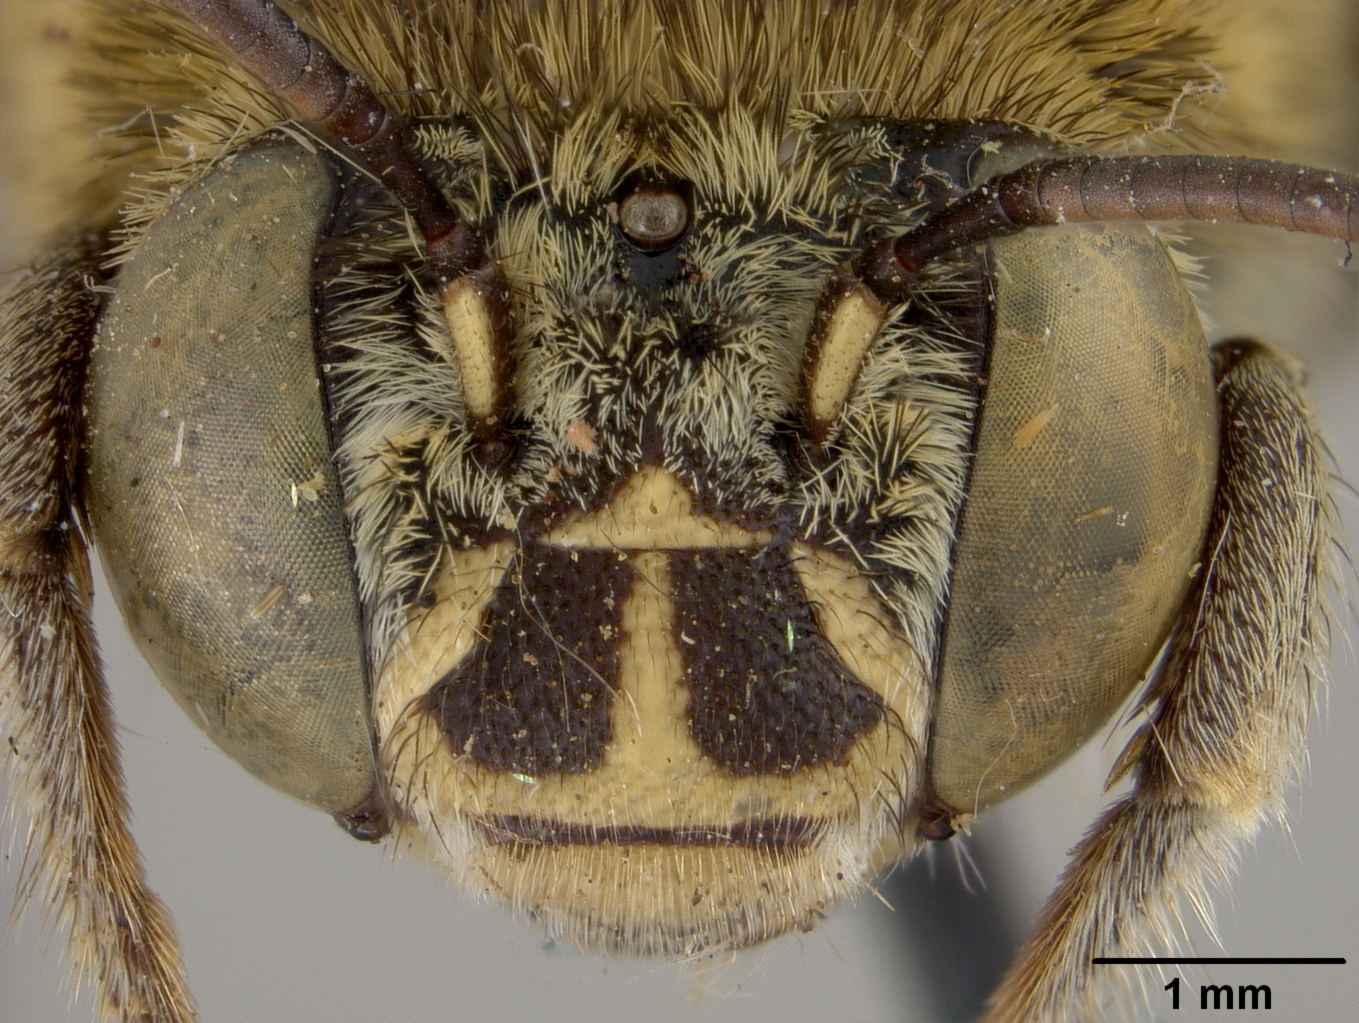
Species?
Anthophora zonata
